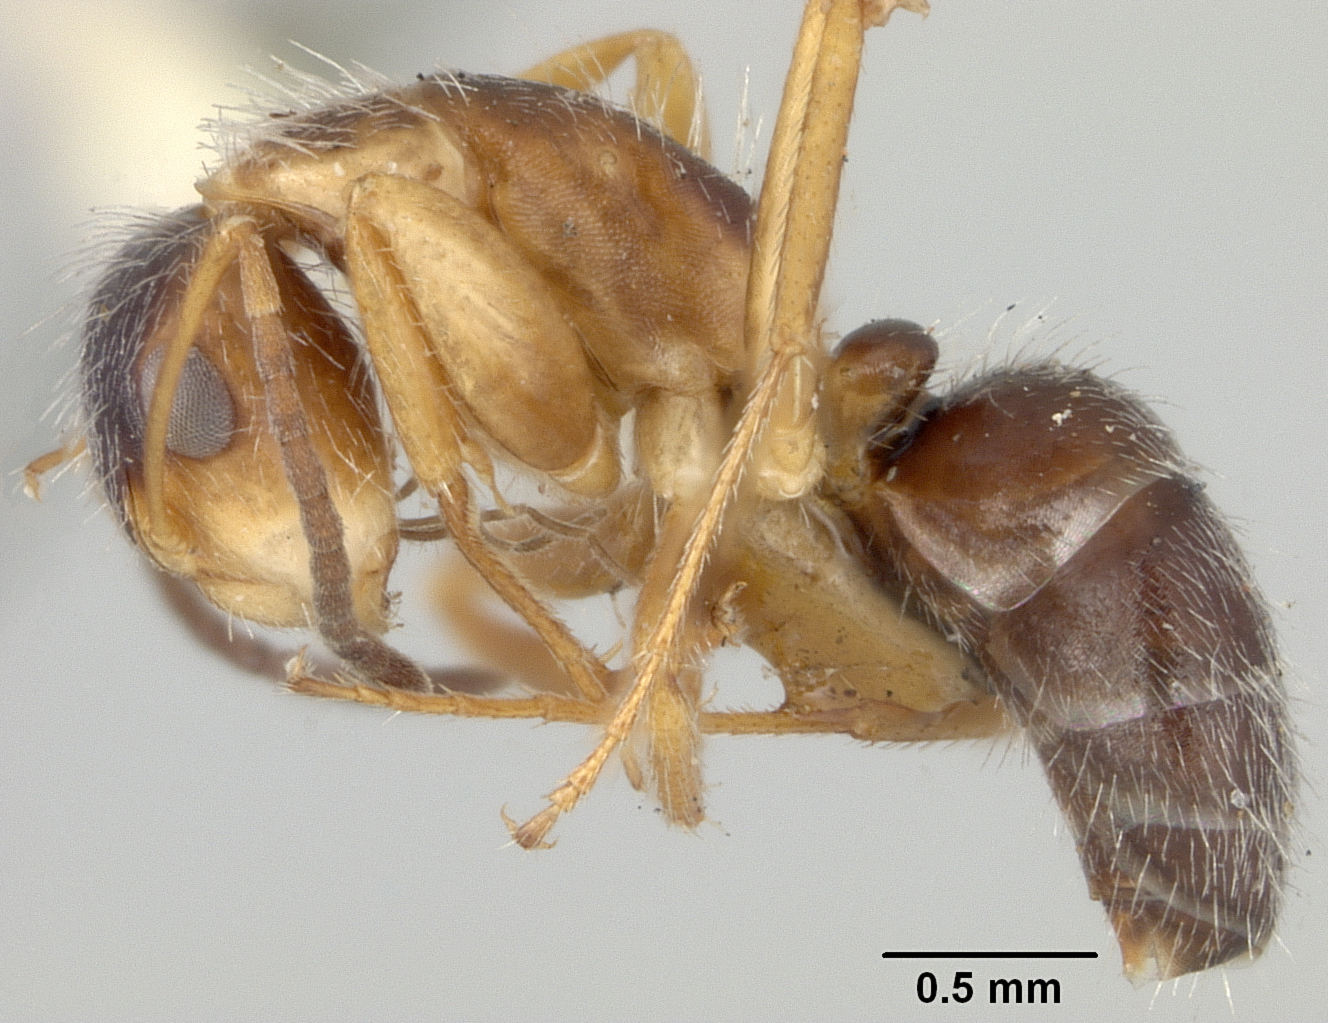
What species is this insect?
Camponotus tepicanus
